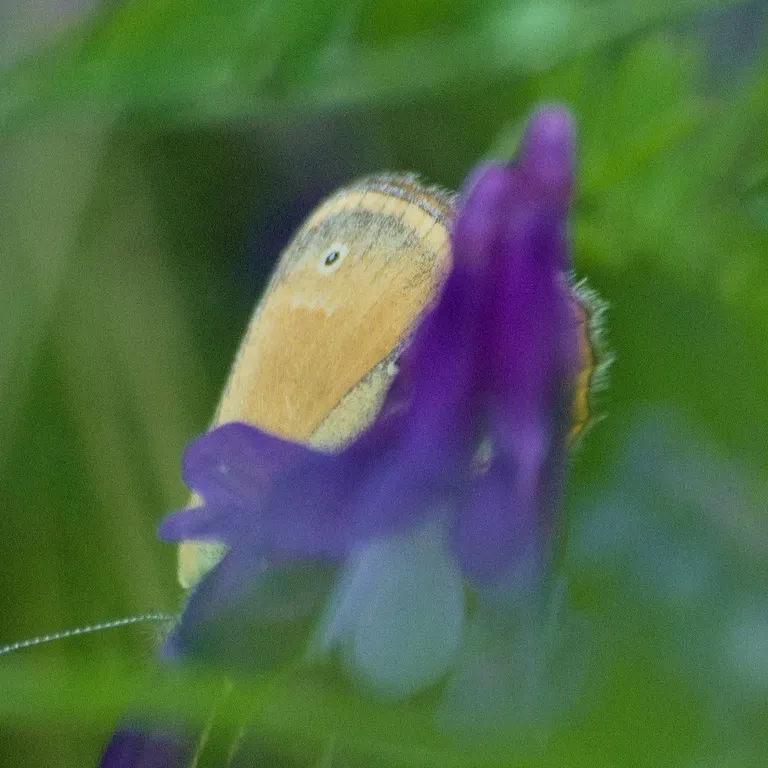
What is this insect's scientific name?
Coenonympha glycerion (also Coenonympha iphis)
